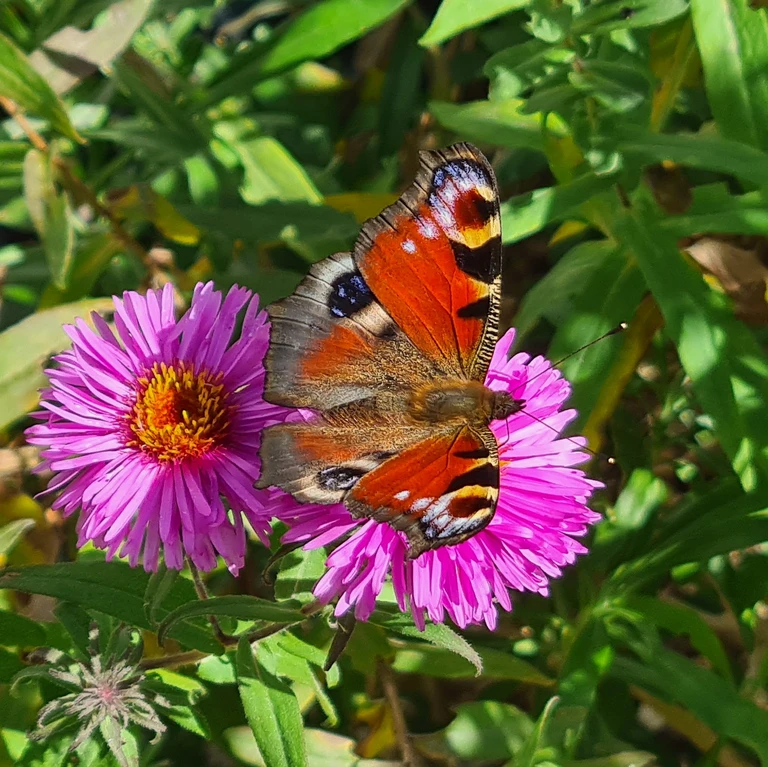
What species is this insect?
Aglais io
